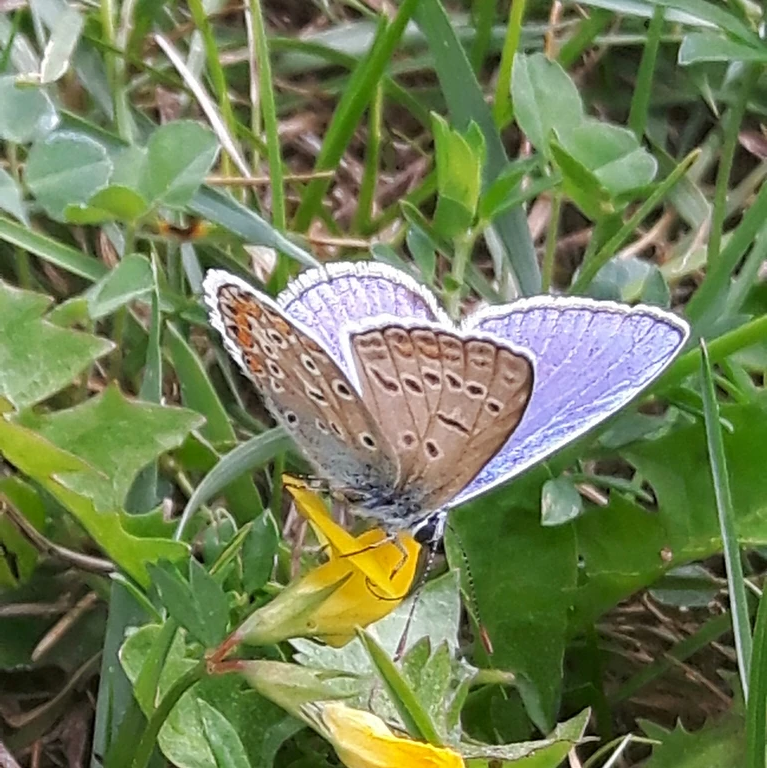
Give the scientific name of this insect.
Polyommatus icarus
